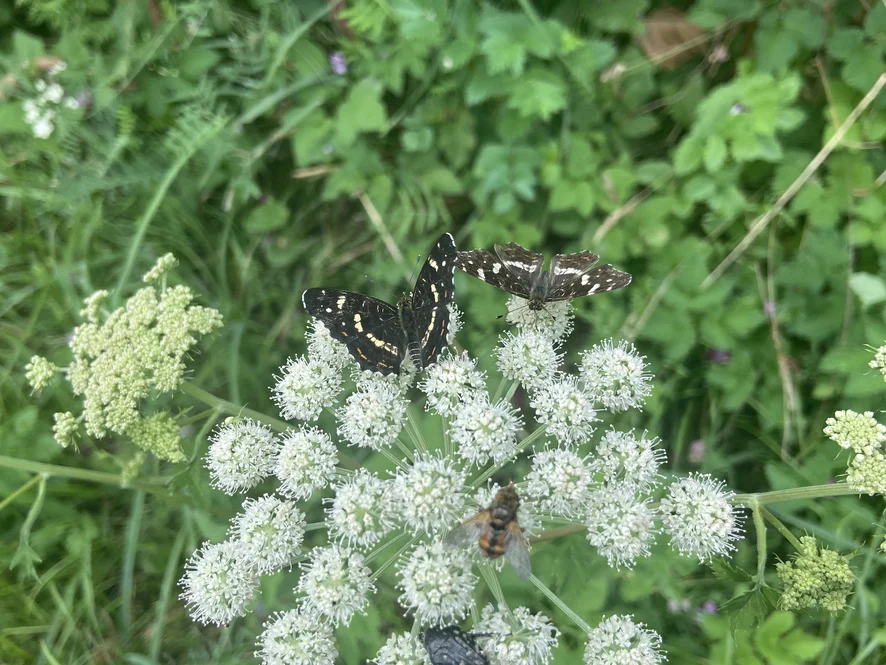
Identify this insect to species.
Araschnia levana
